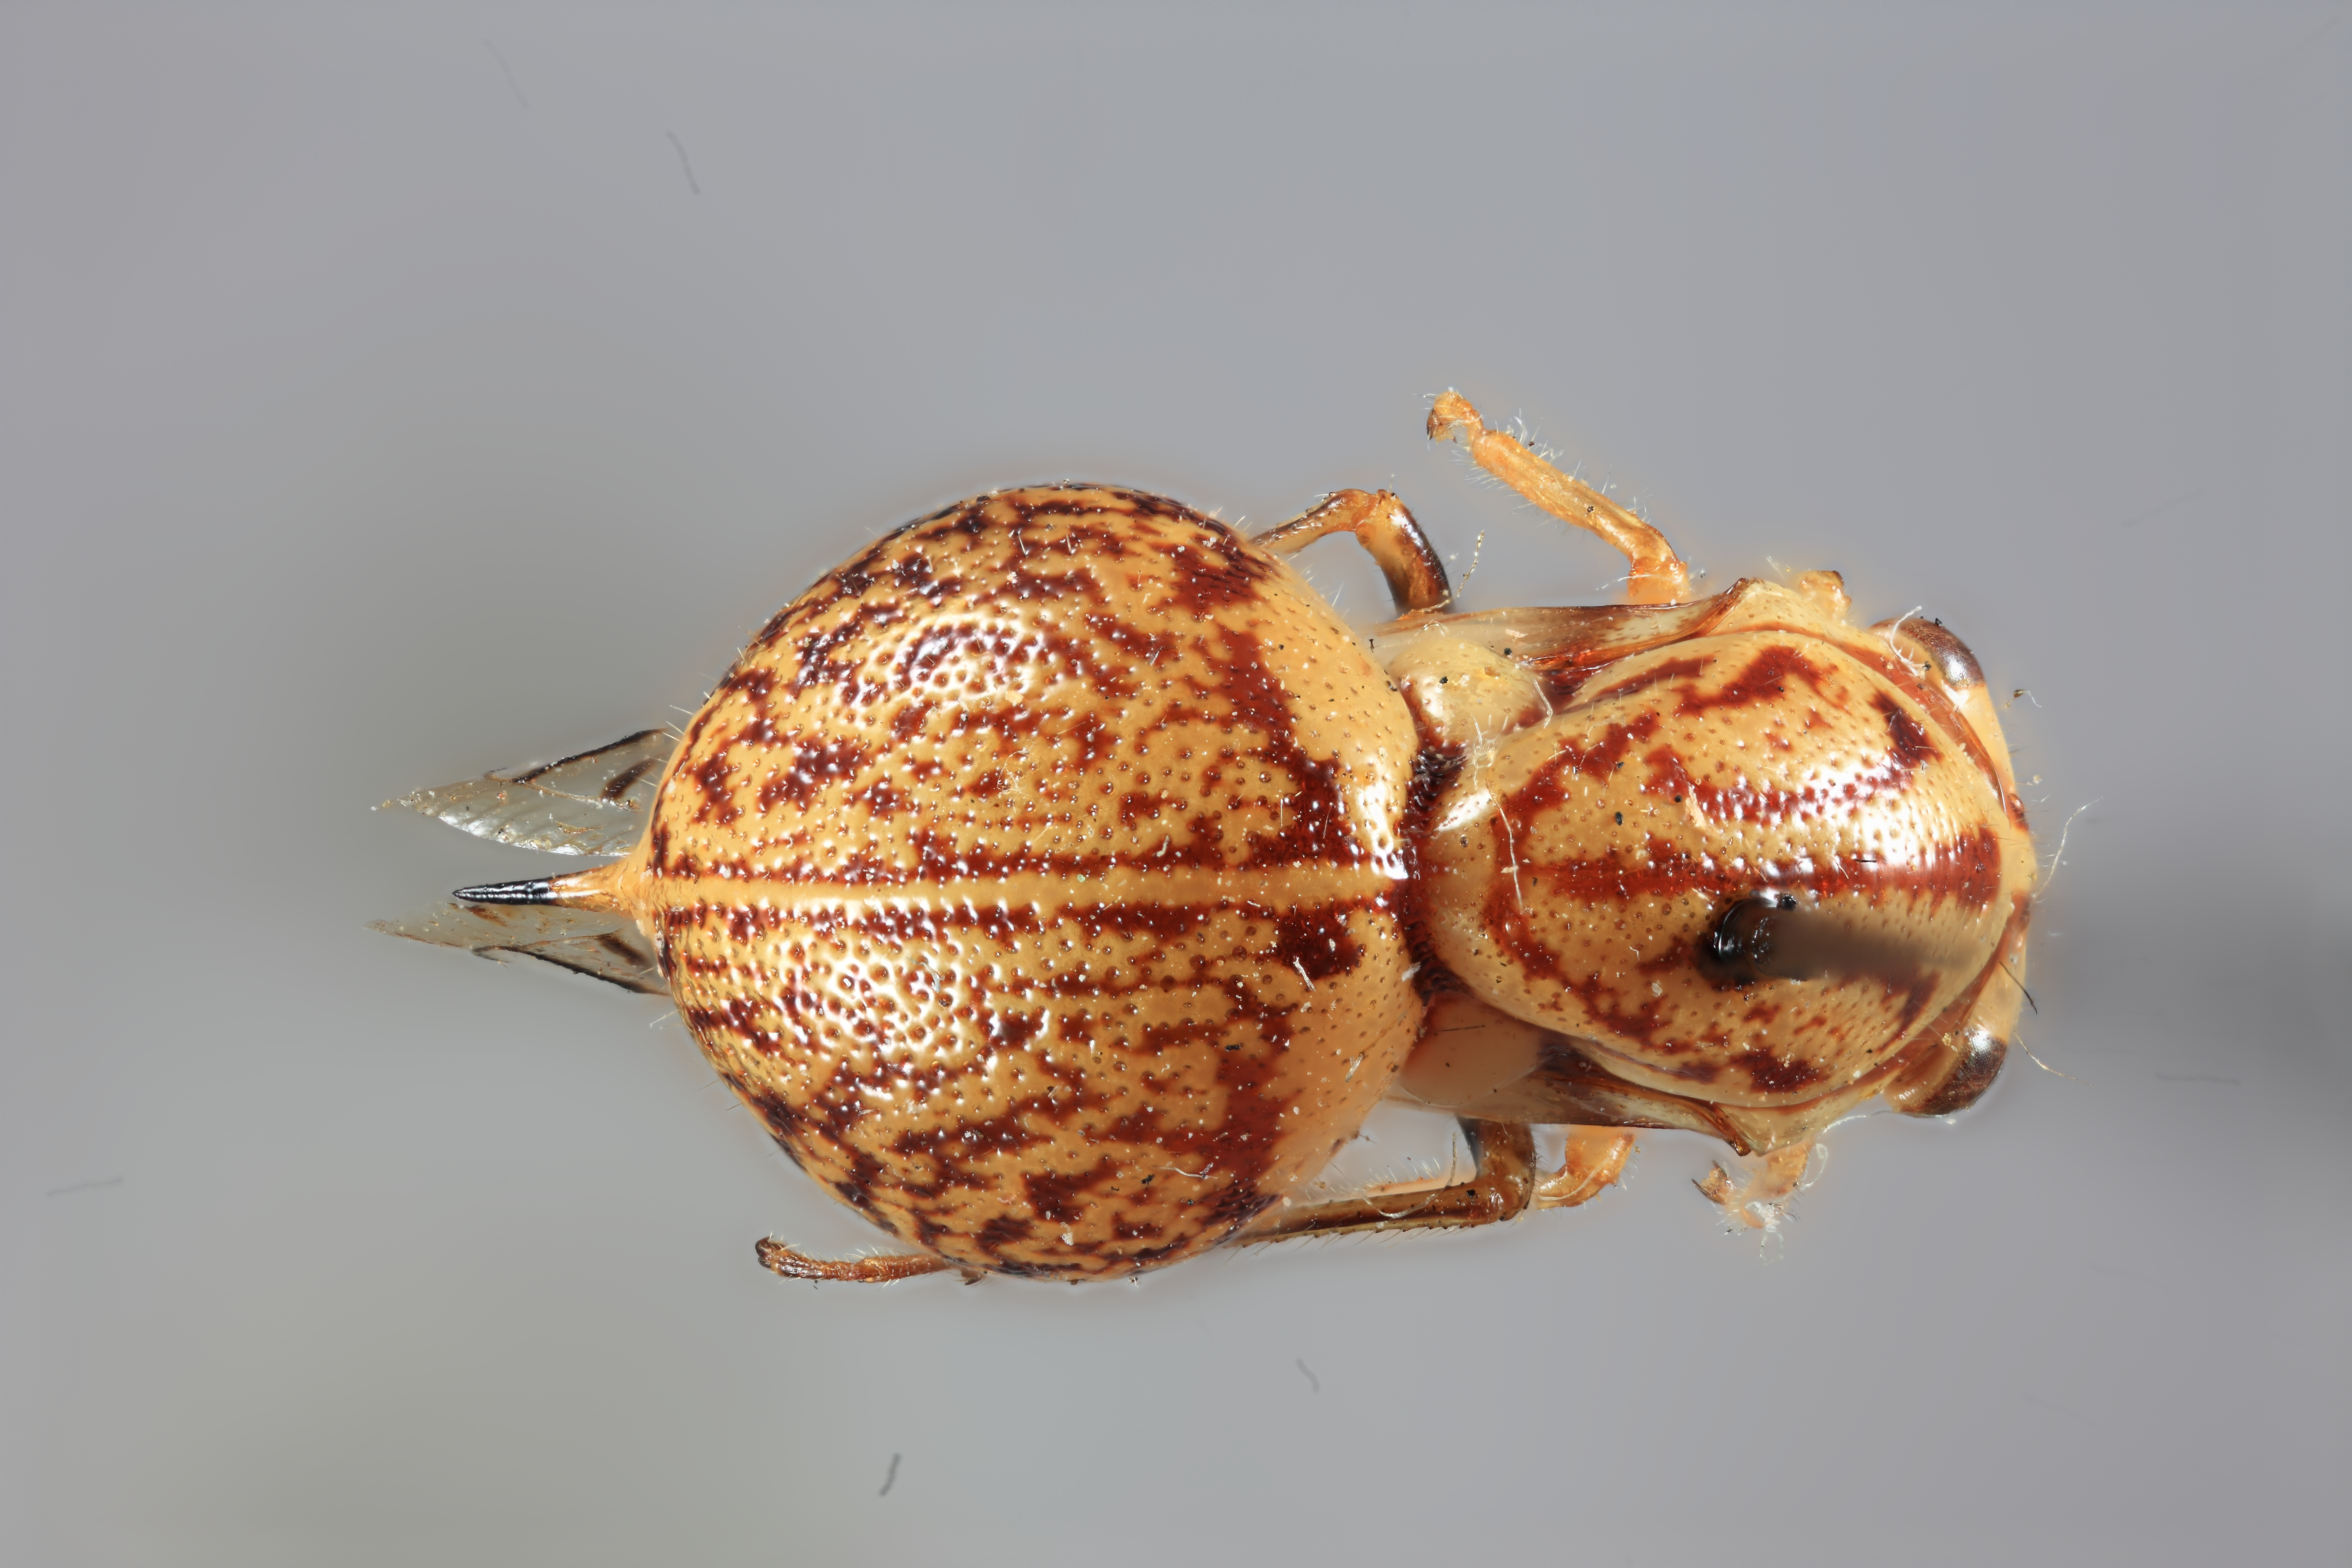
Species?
Parantonae ornata
